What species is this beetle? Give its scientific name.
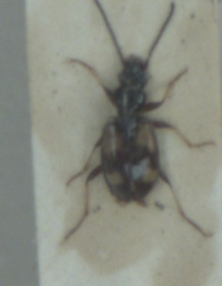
Bembidion illigeri
